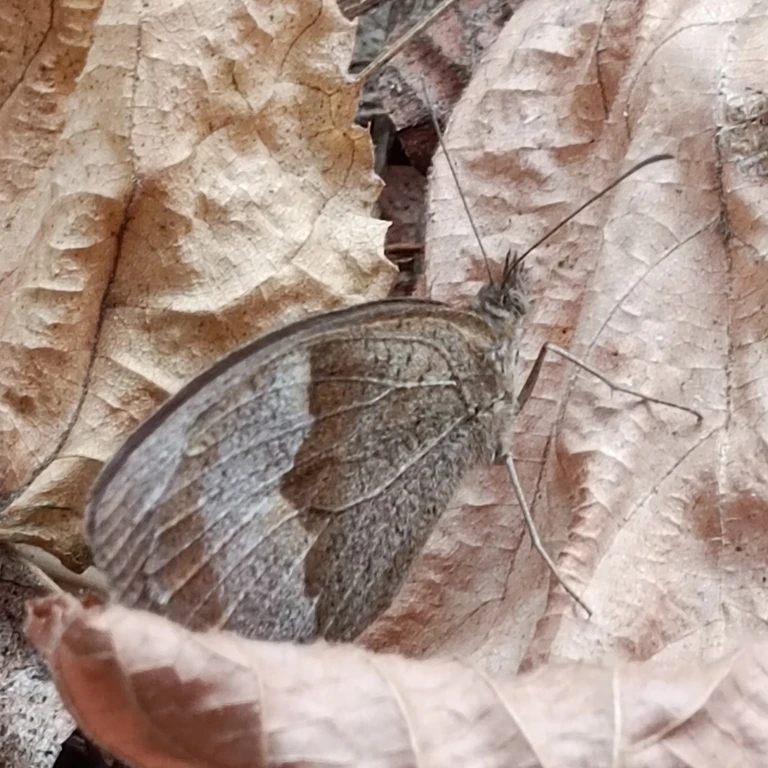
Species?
Maniola jurtina
